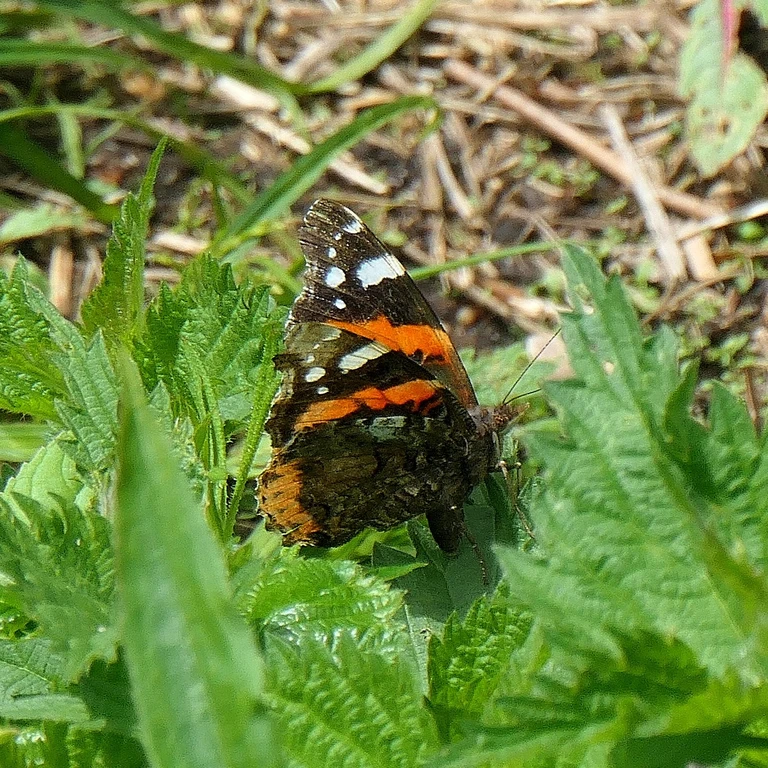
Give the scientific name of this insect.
Vanessa atalanta
